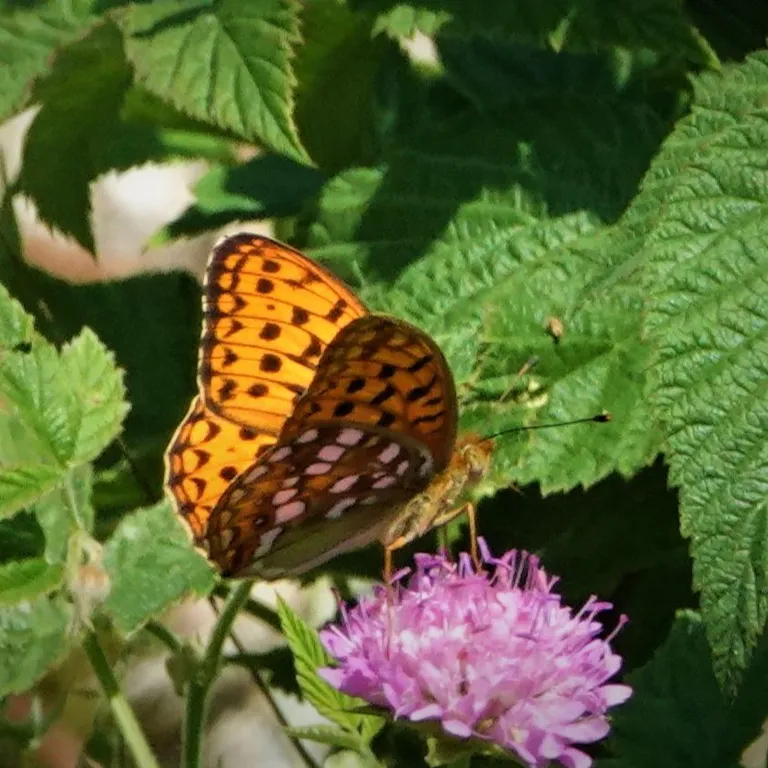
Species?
Fabriciana adippe
